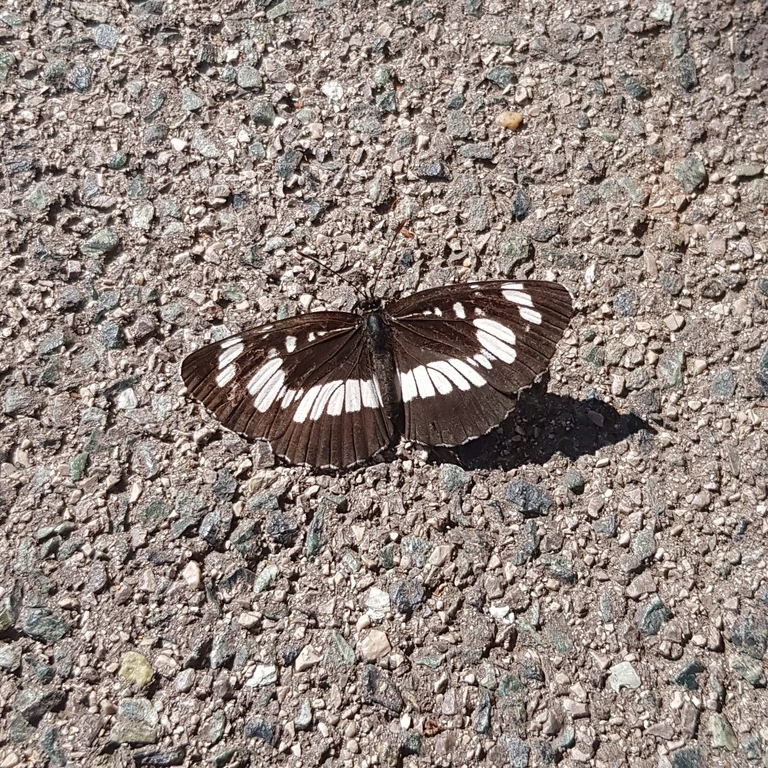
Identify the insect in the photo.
Neptis rivularis
